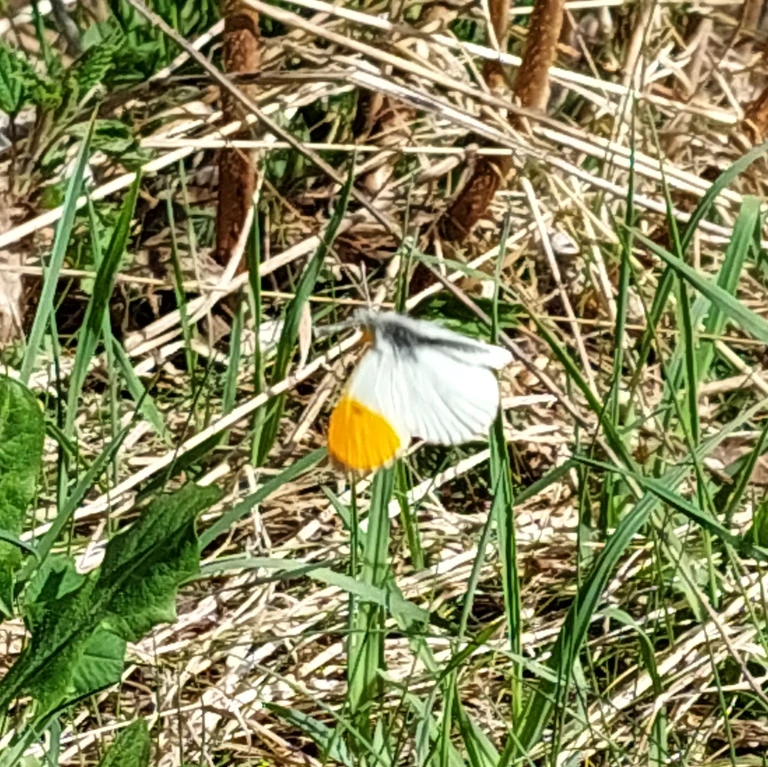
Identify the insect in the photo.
Anthocharis cardamines
